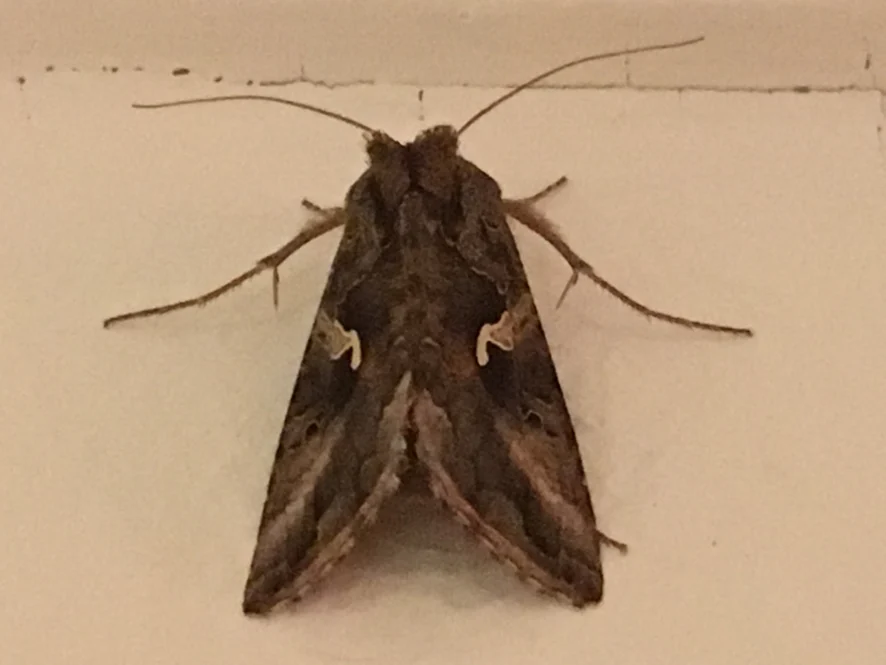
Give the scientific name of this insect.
Autographa gamma
